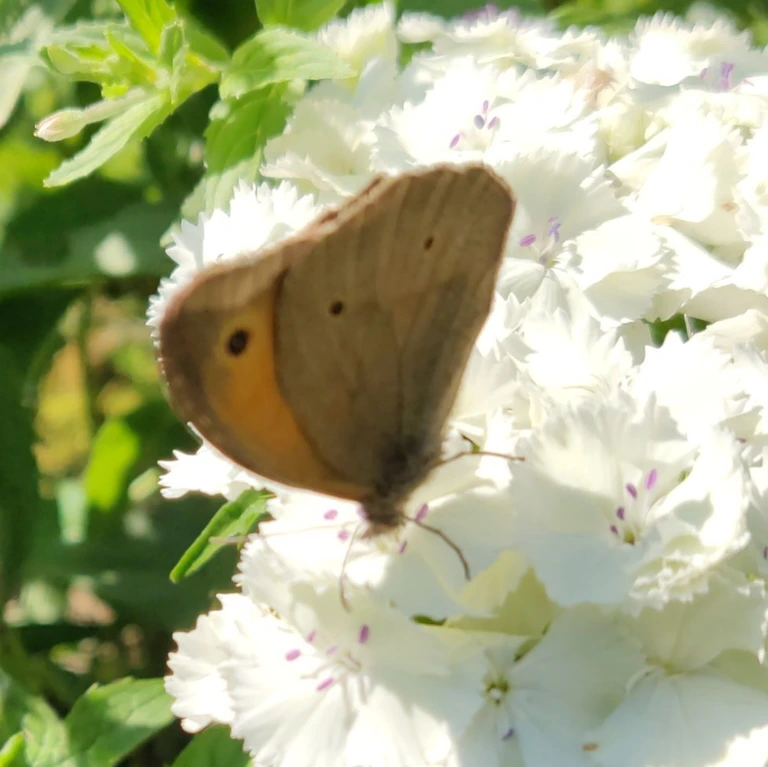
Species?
Maniola jurtina
